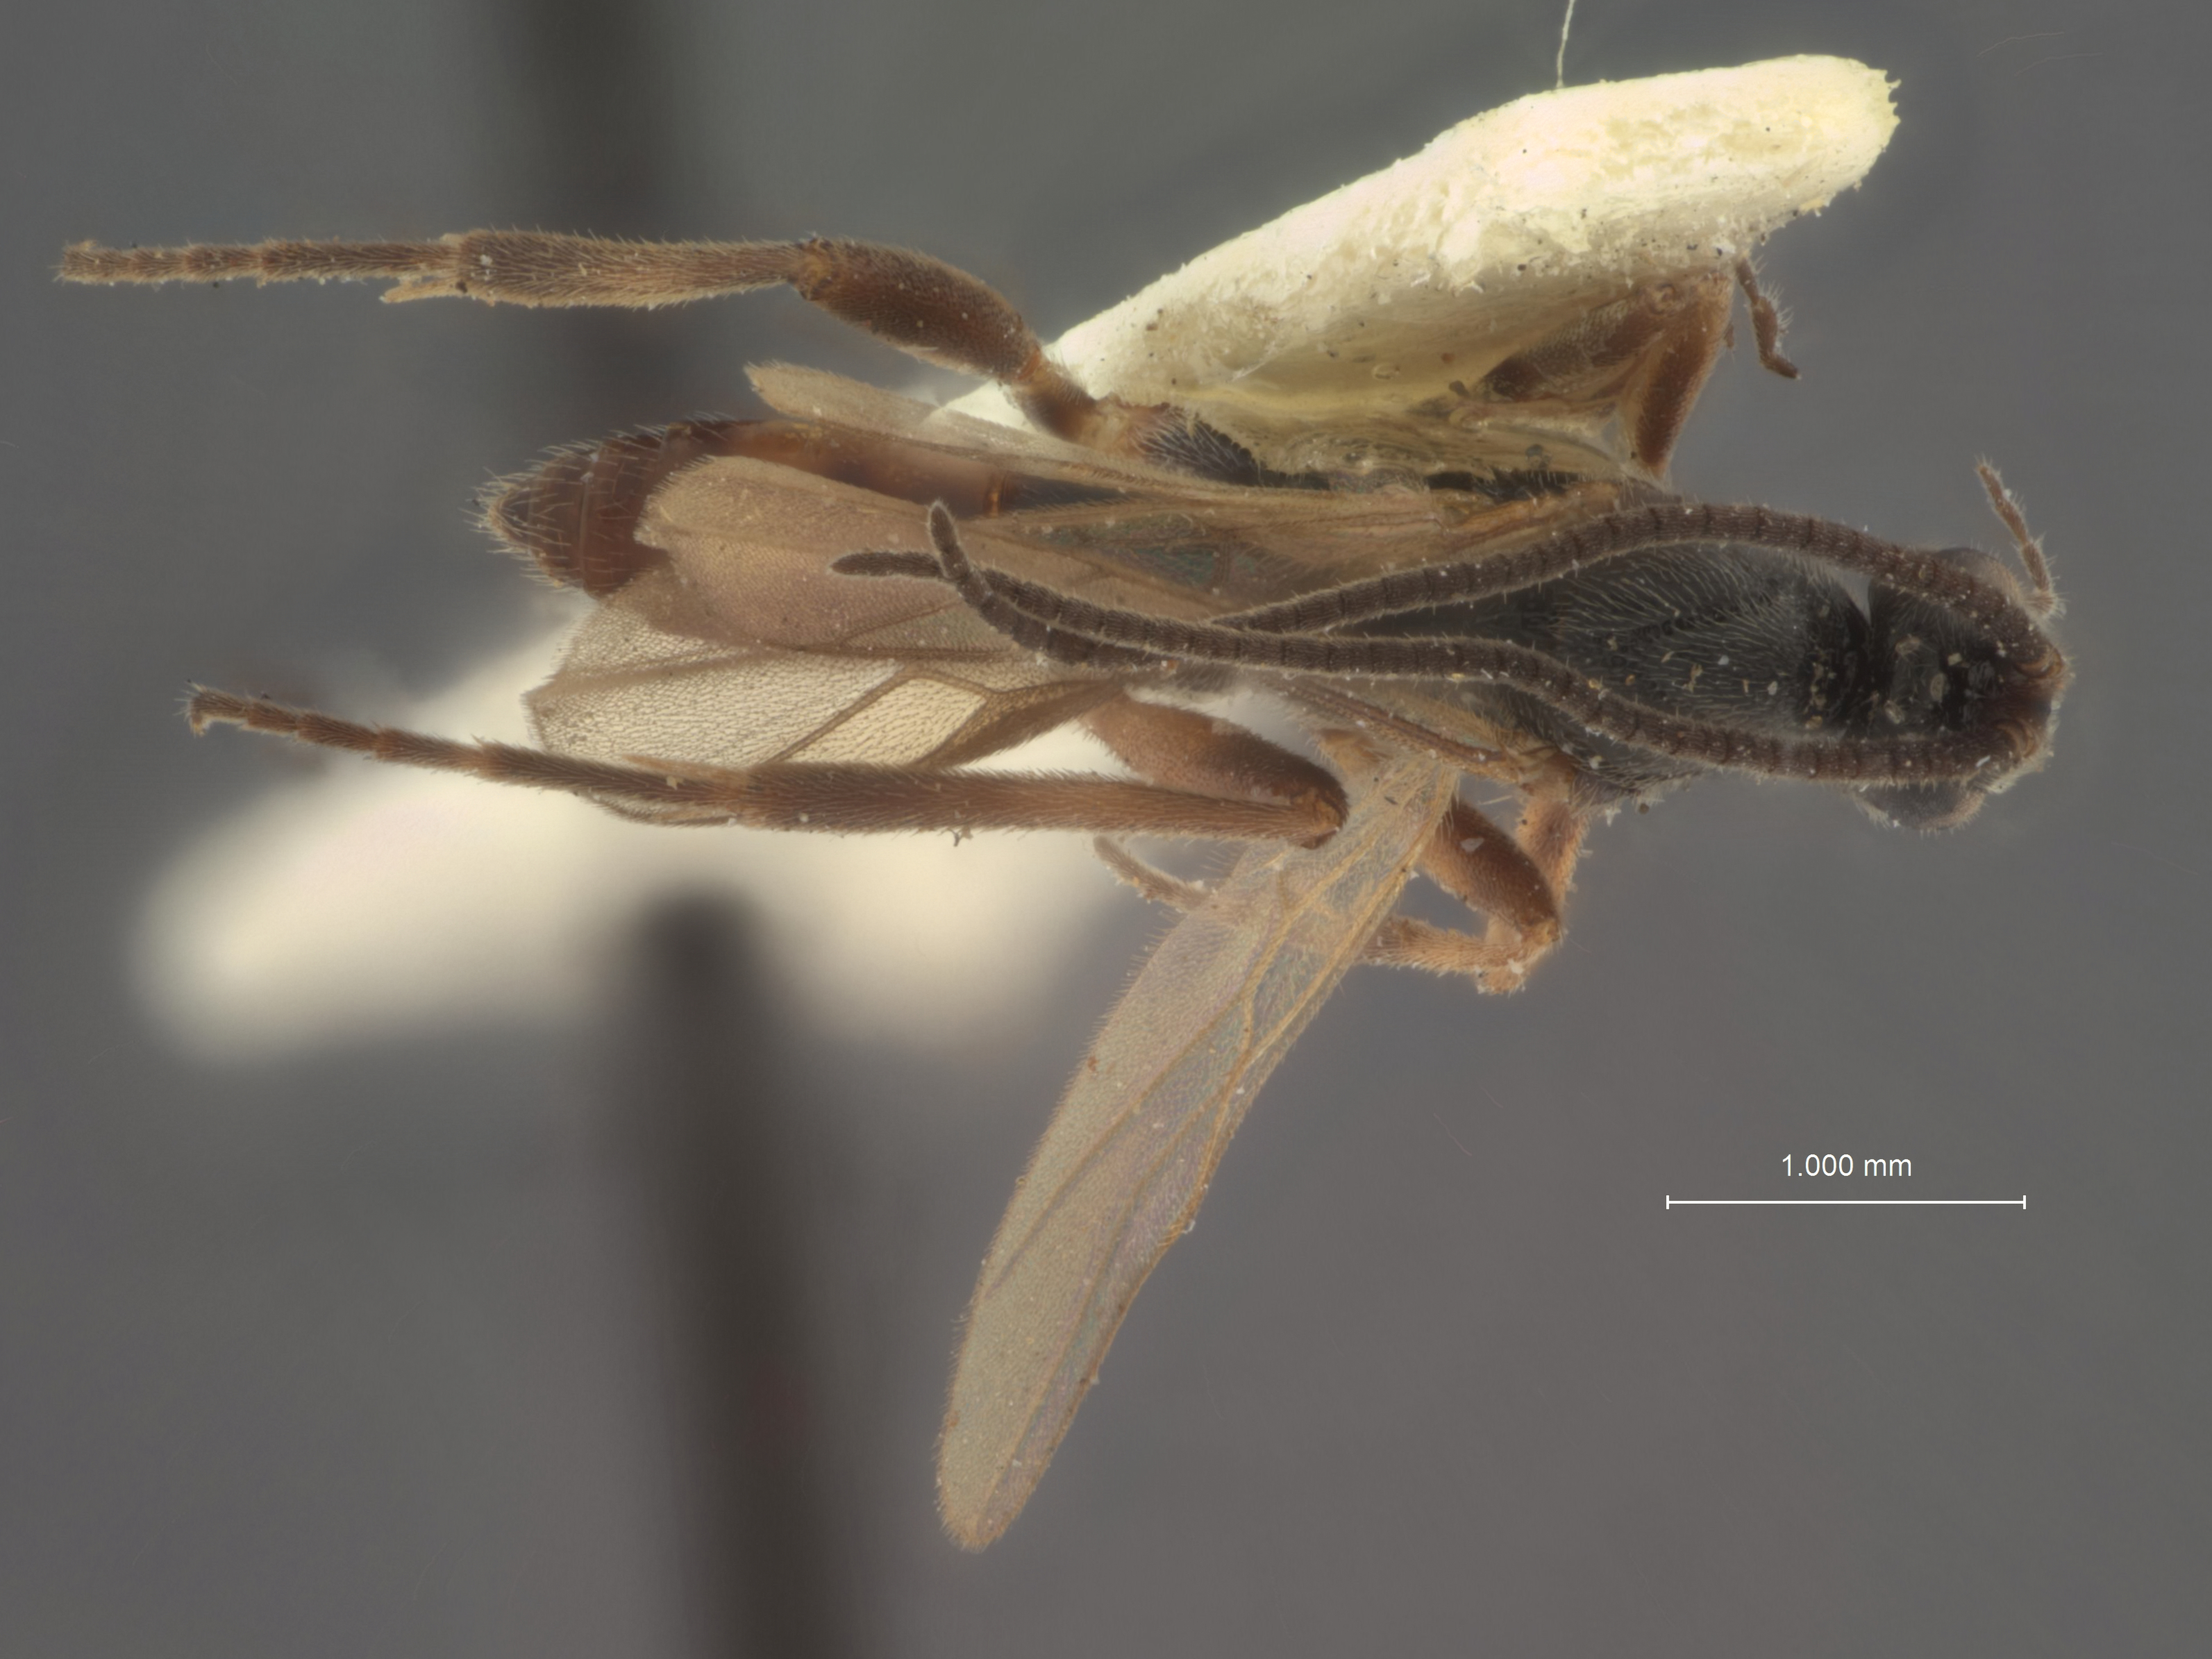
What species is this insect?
Orgilus detectiformis
